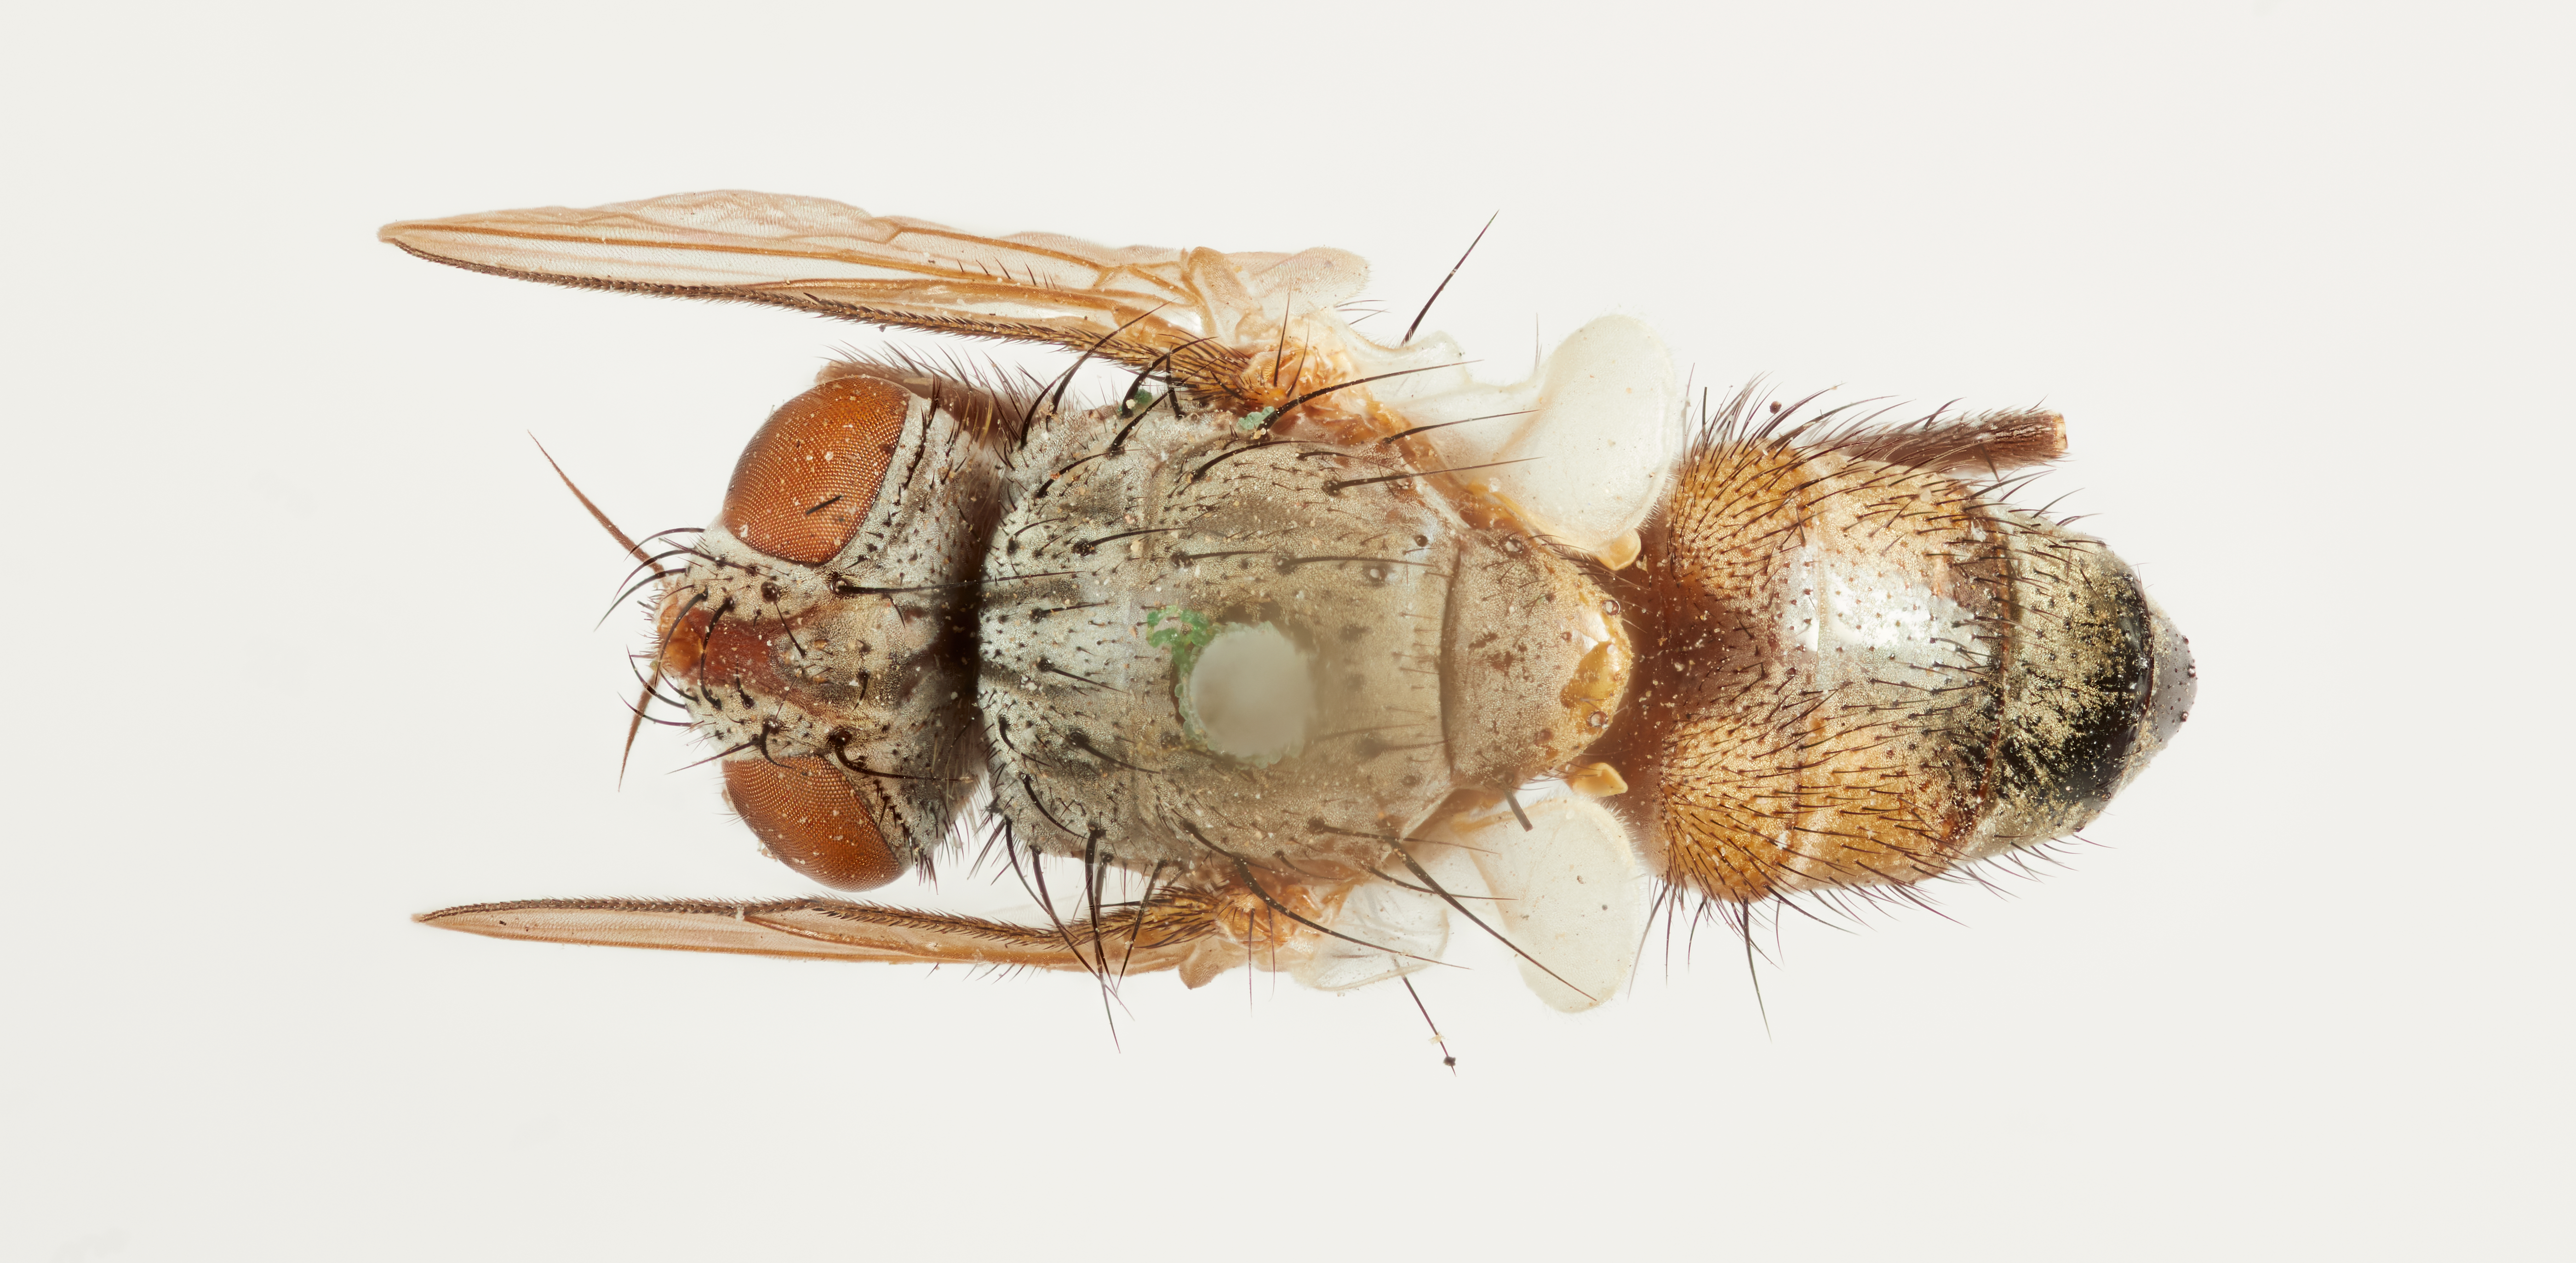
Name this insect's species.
Thryptocera atripes
